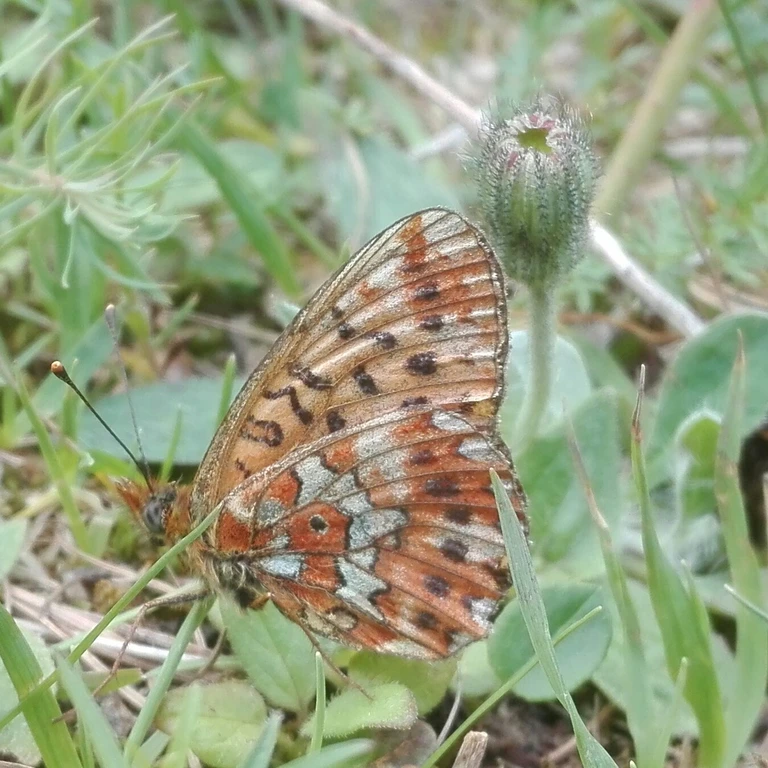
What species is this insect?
Boloria selene
